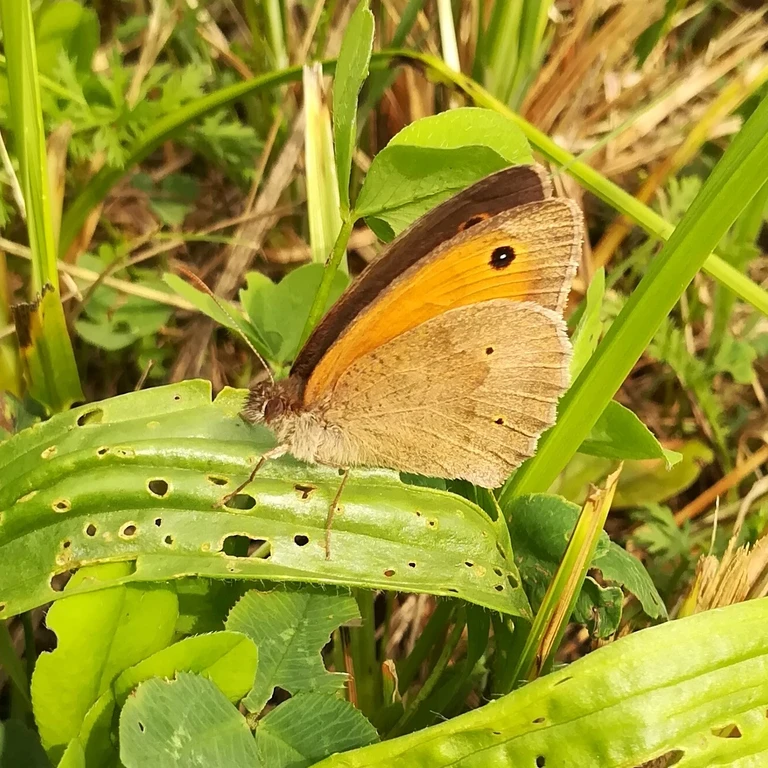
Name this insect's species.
Maniola jurtina
